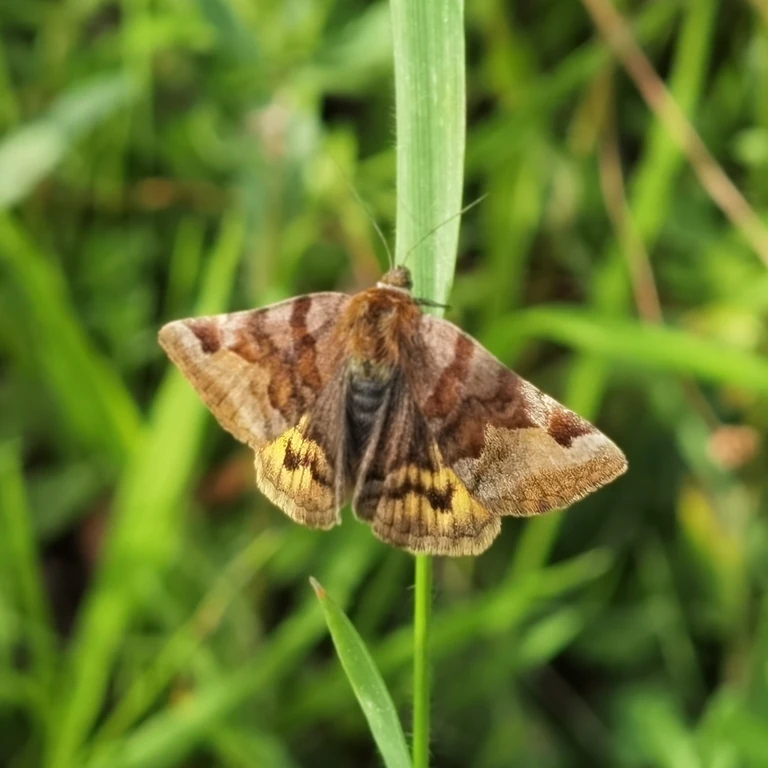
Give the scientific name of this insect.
Euclidia glyphica
